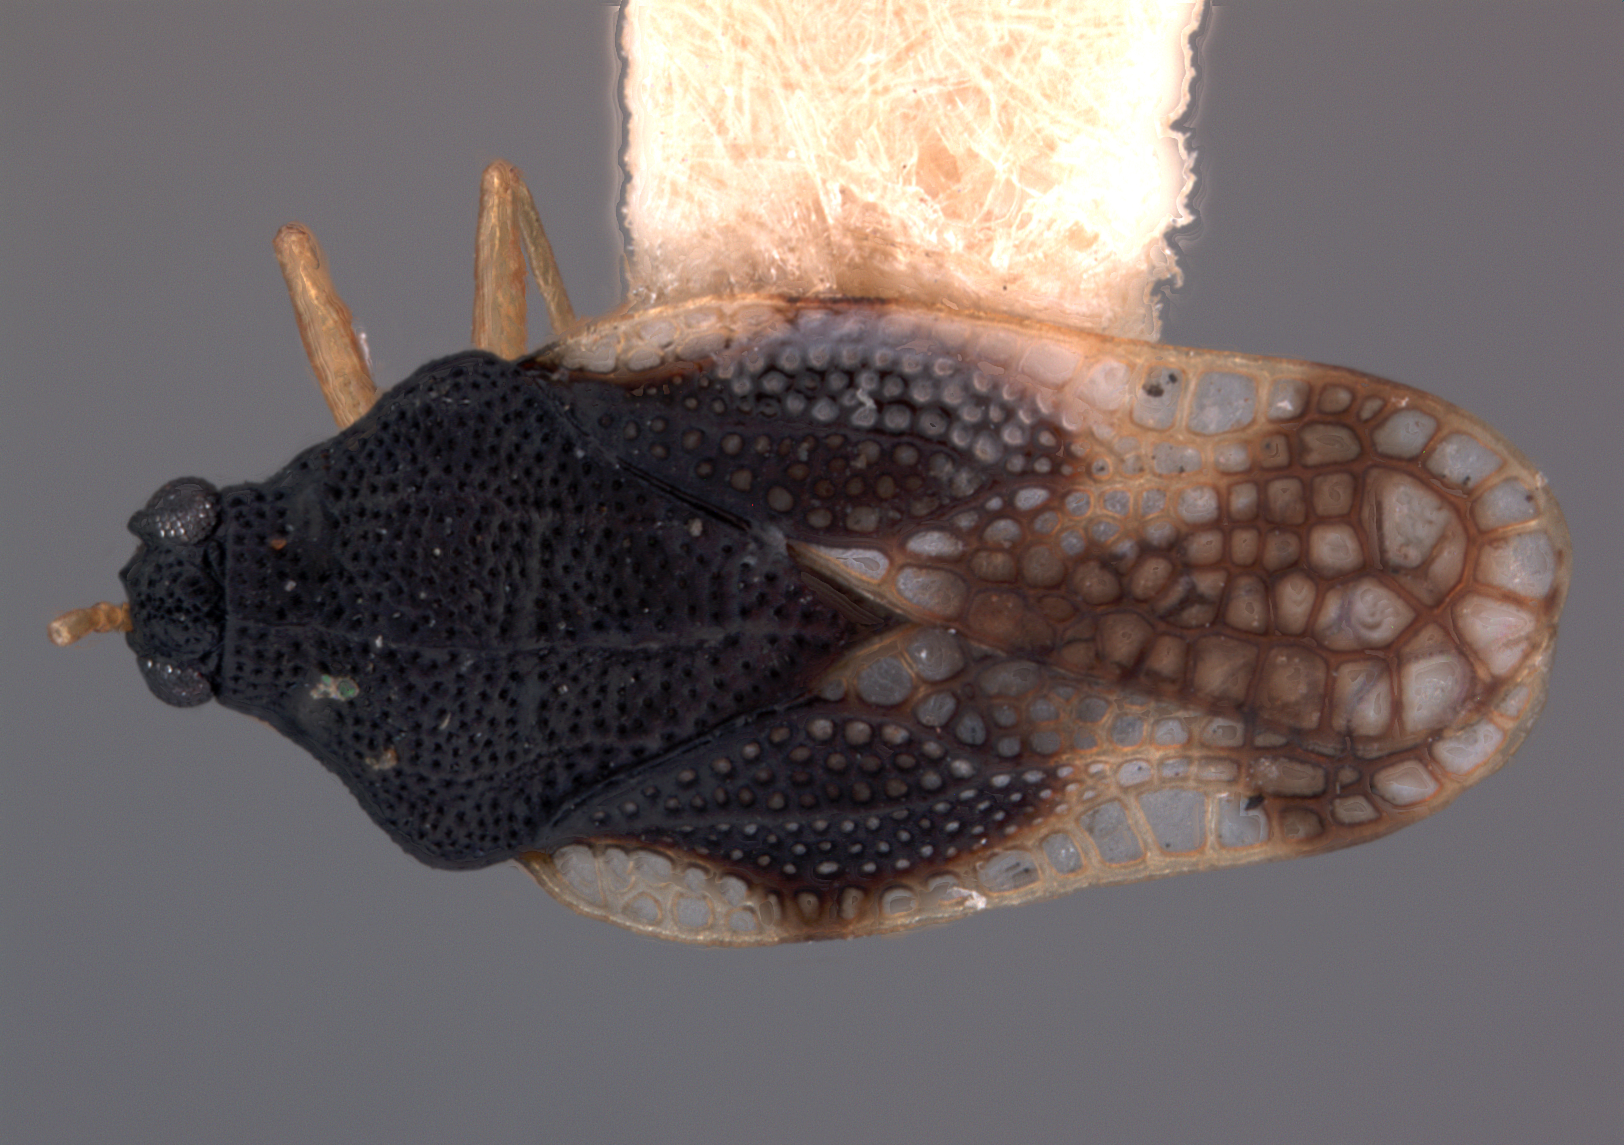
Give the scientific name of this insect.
Amblystira amica
